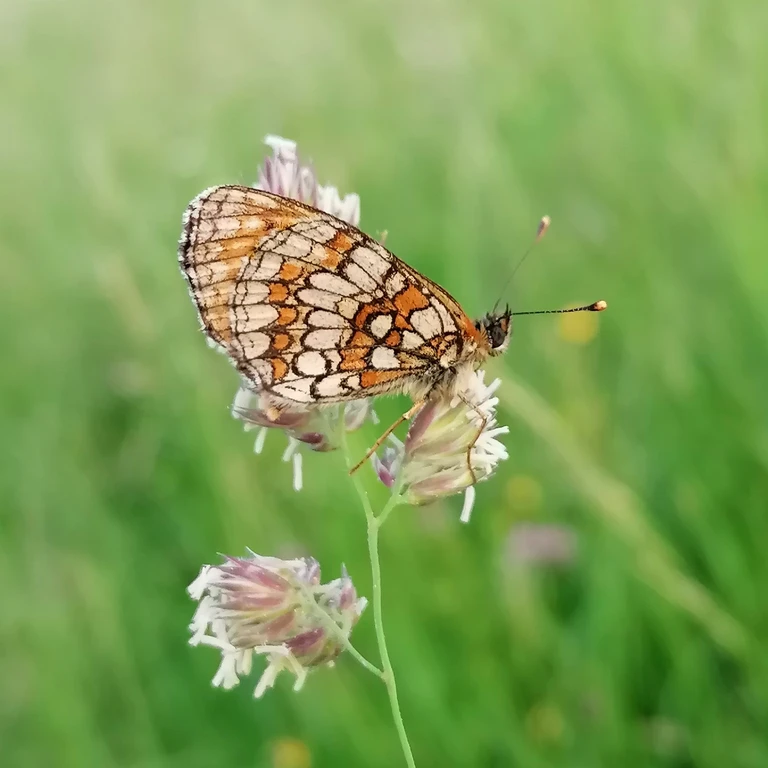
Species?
Melitaea athalia
